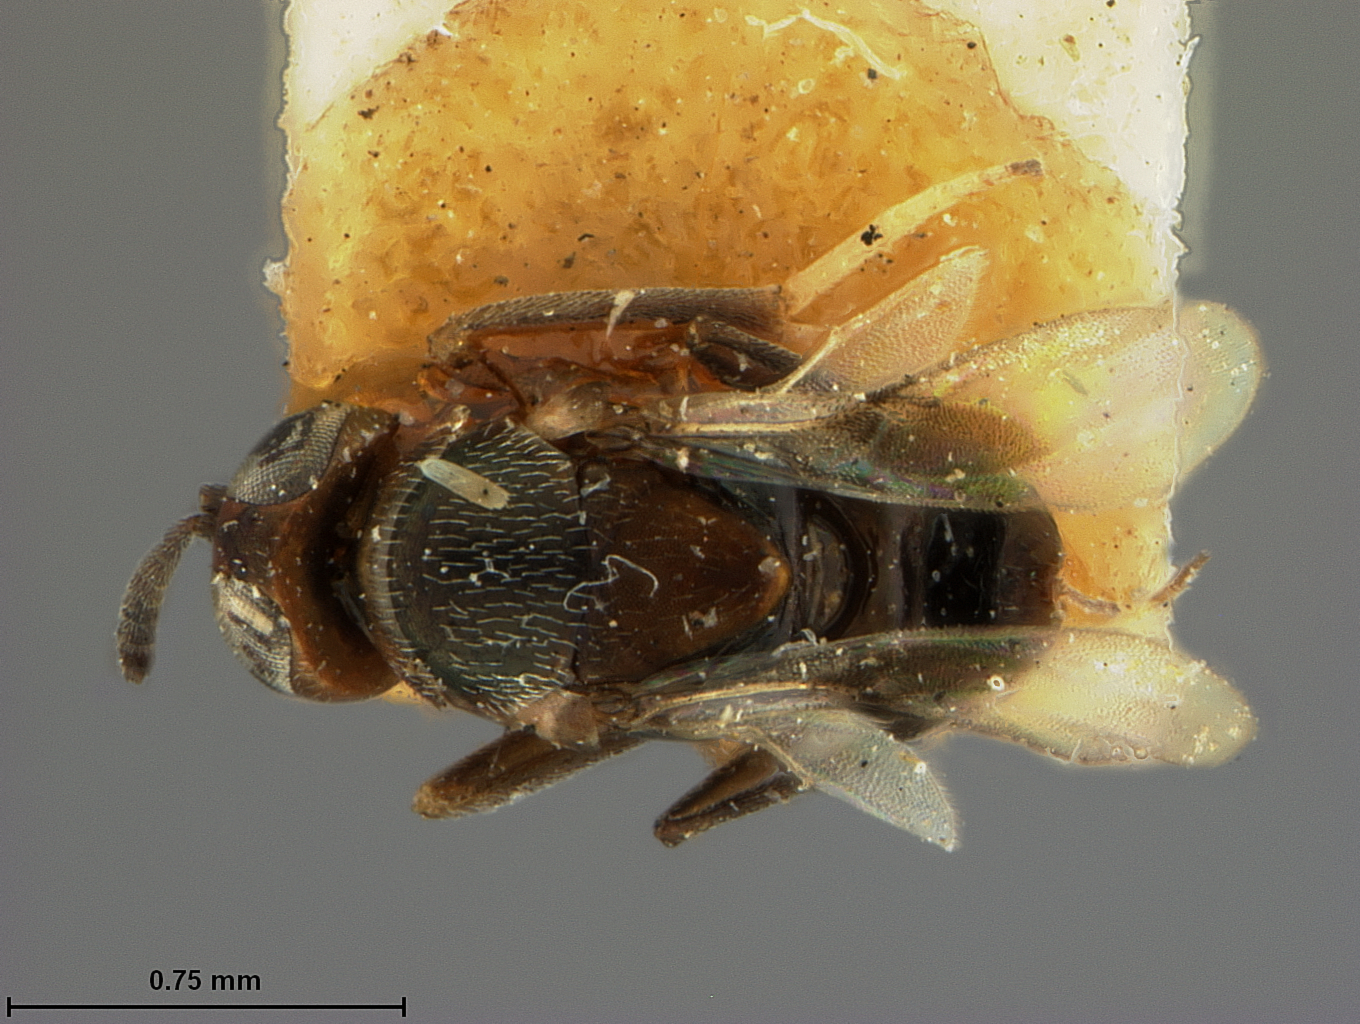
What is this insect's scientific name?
Homalotylus similis
